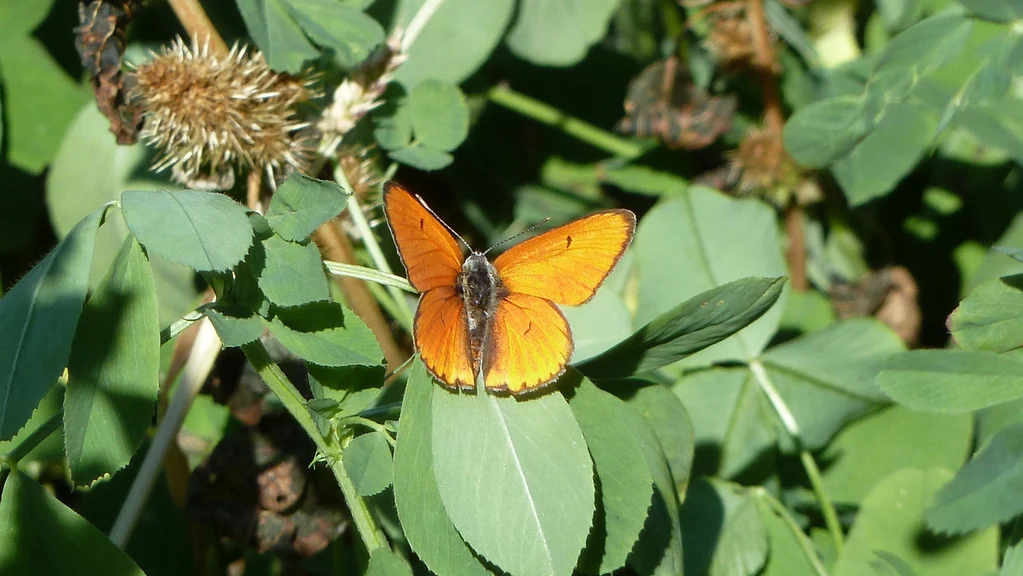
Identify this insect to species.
Lycaena dispar
